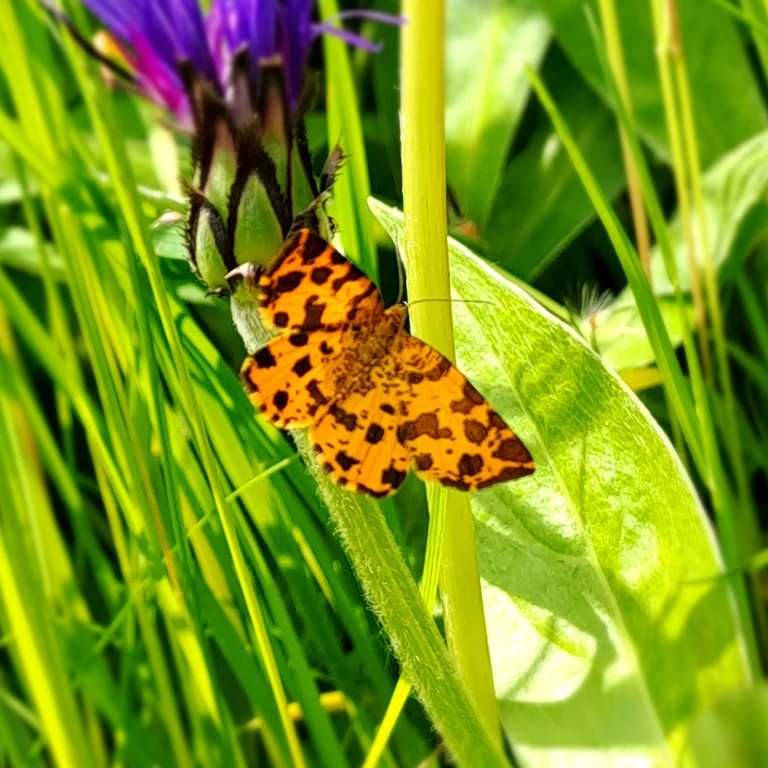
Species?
Pseudopanthera macularia
